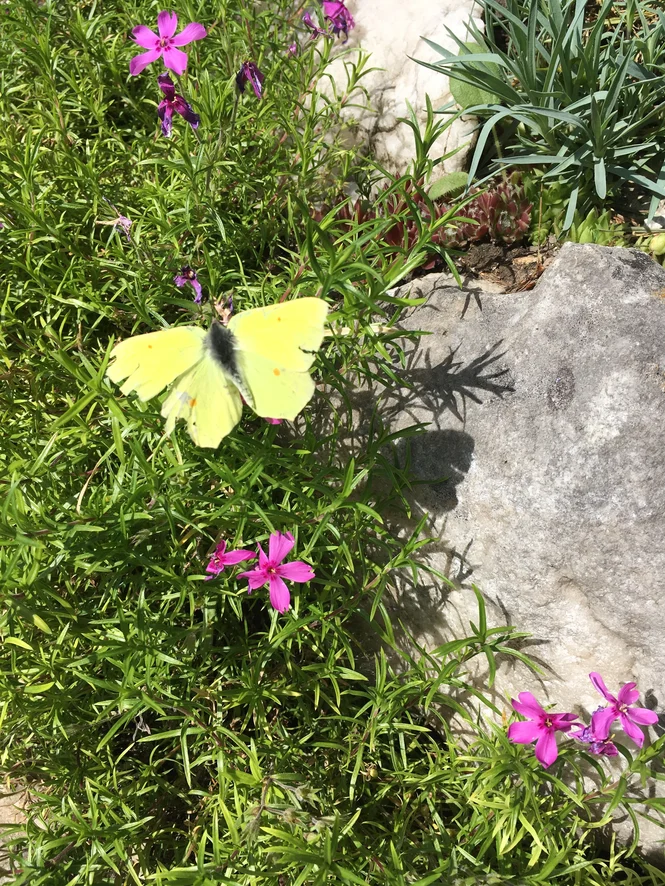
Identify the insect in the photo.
Gonepteryx rhamni
